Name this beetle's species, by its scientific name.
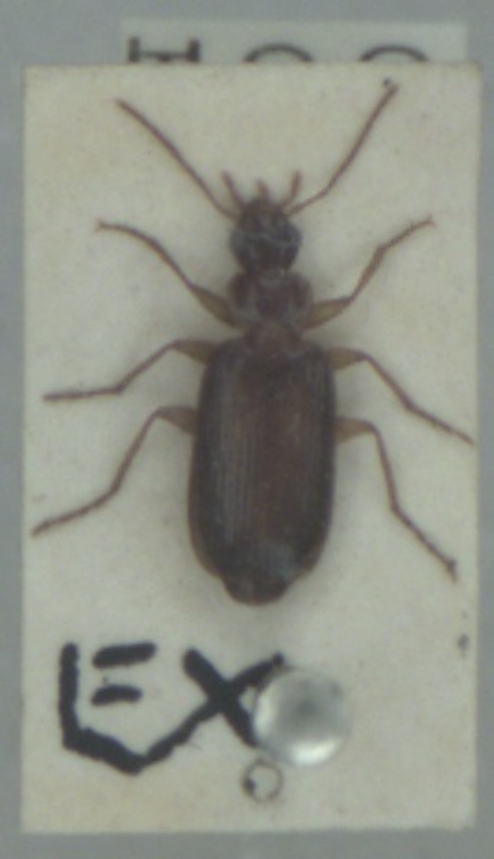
Dromius meridionalis
